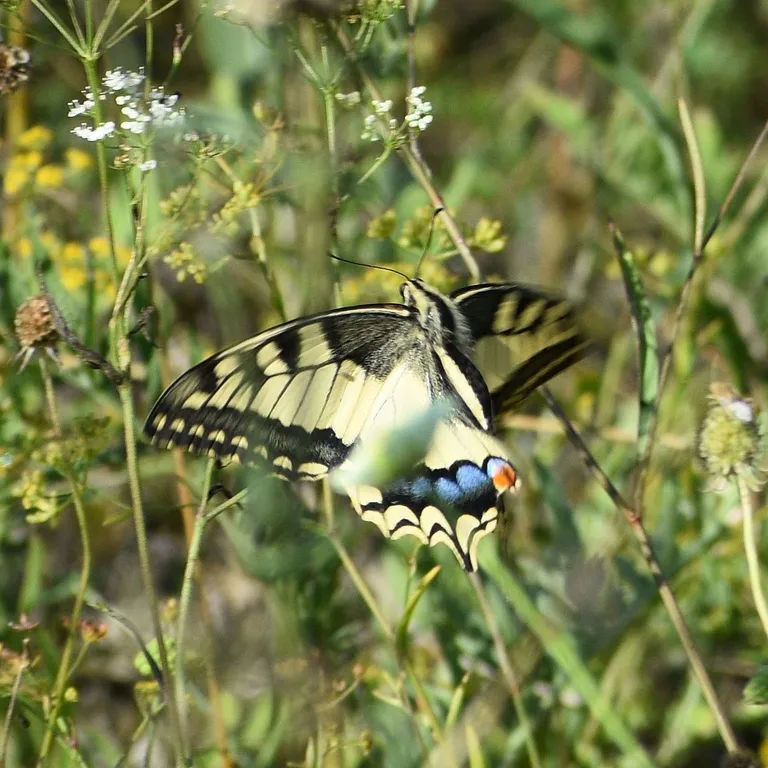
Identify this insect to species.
Papilio machaon
